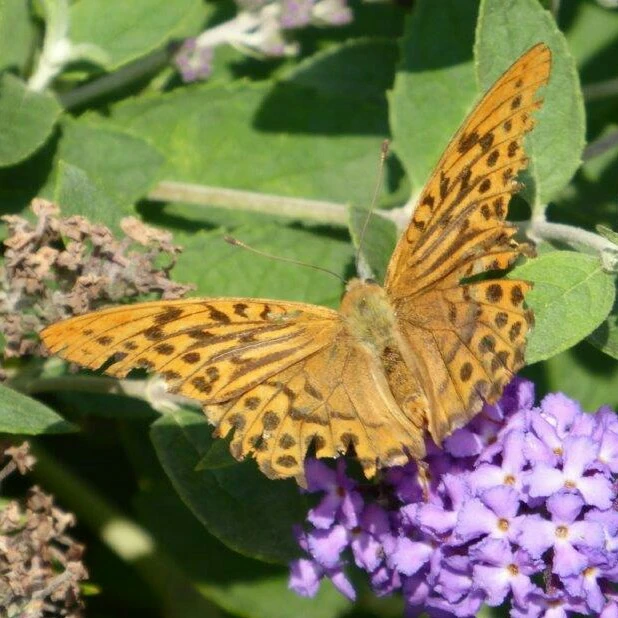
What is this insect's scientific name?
Argynnis paphia
